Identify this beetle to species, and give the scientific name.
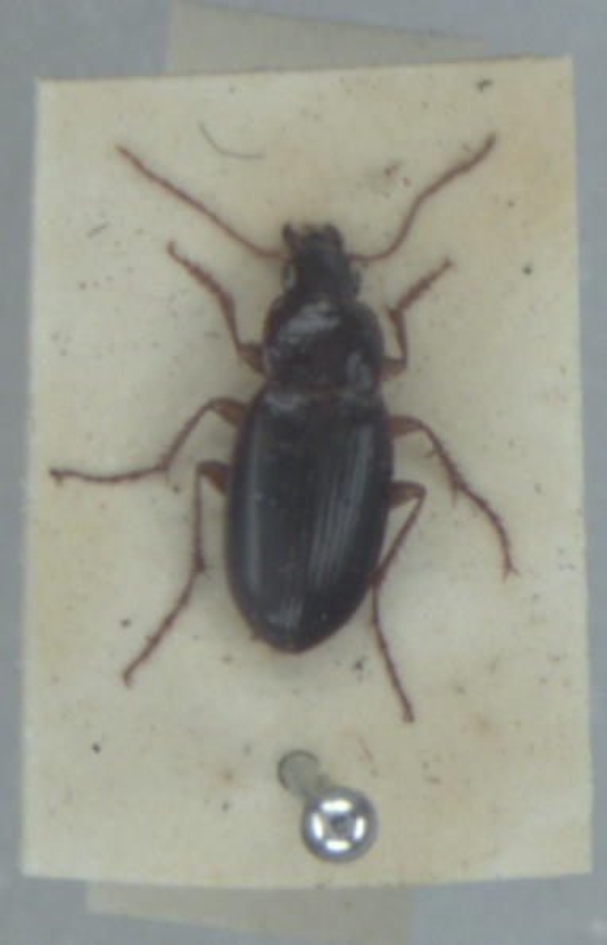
Calathus mollis
